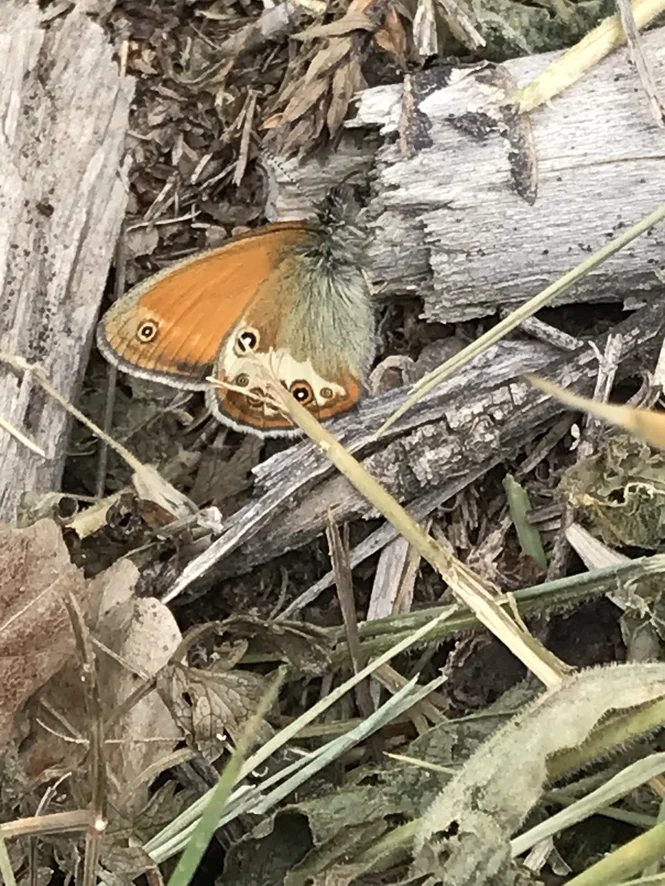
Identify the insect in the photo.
Coenonympha arcania
